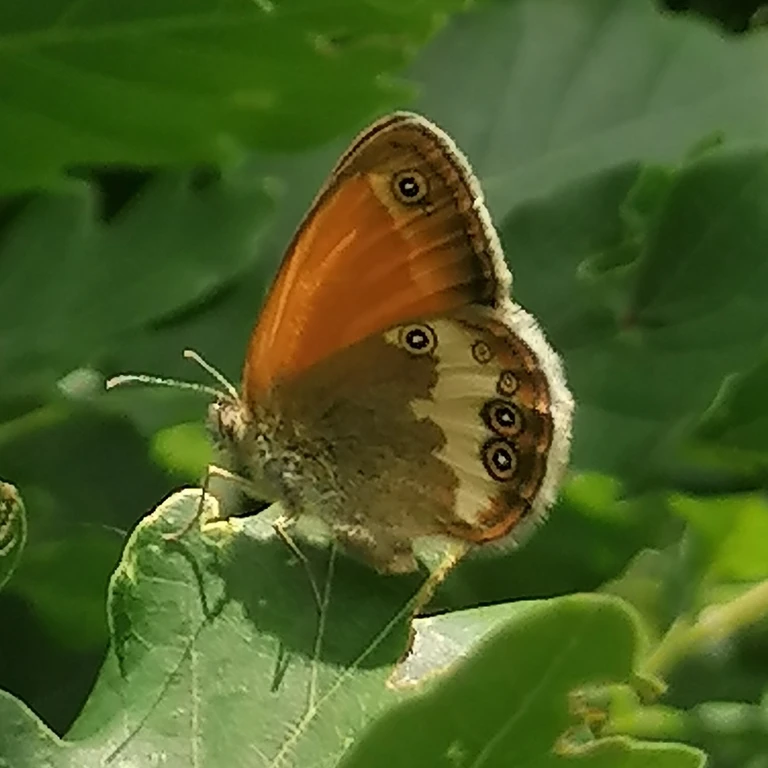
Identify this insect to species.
Coenonympha arcania
